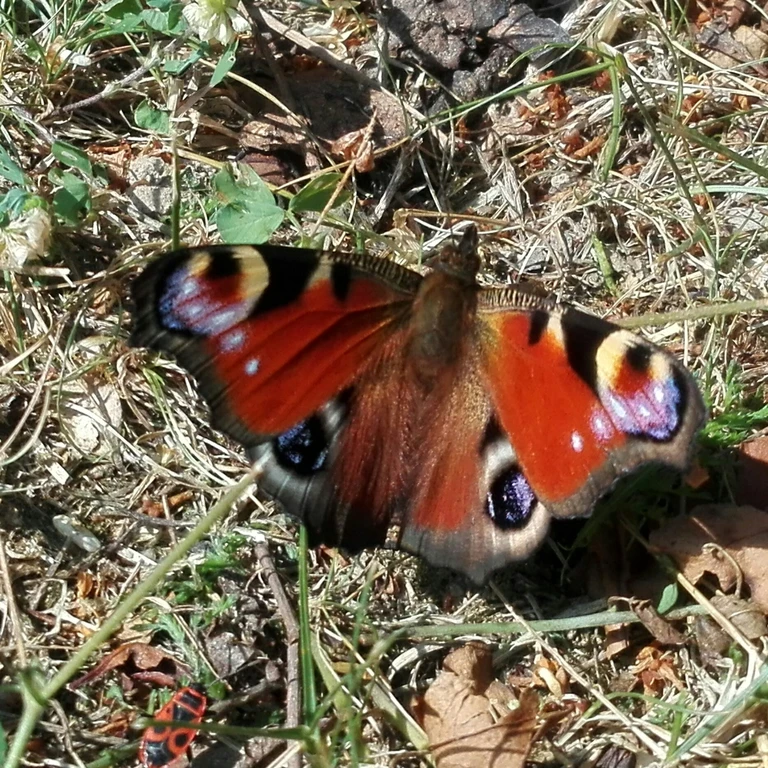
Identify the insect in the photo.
Aglais io
